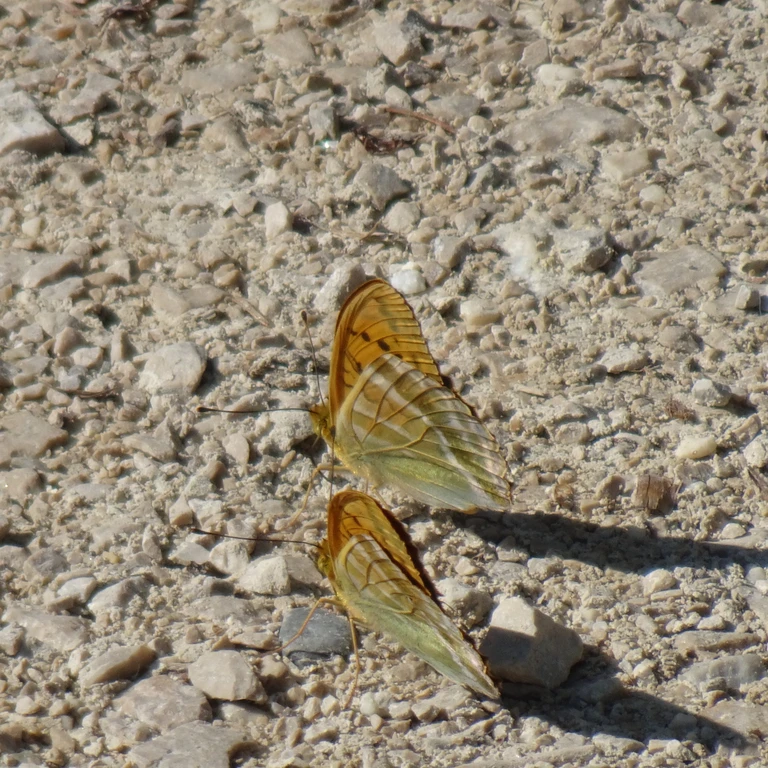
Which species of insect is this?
Argynnis paphia
